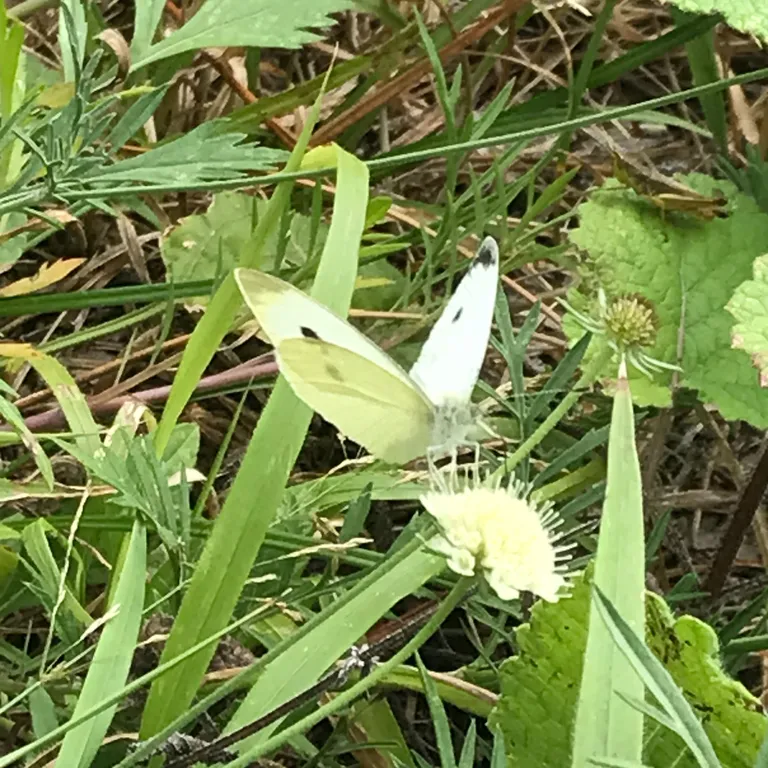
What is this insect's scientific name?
Pieris rapae
